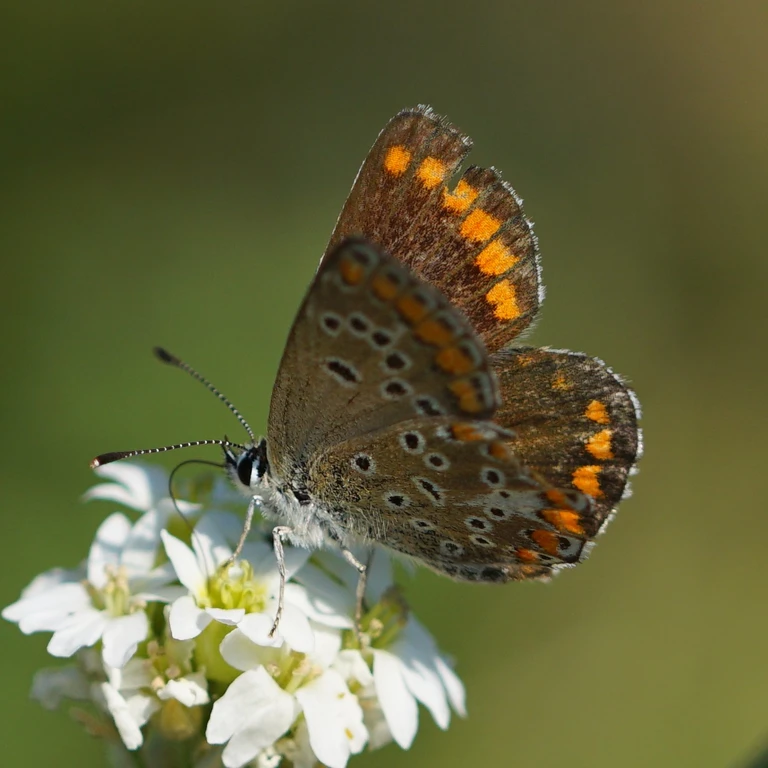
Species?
Aricia agestis/artaxerxes
